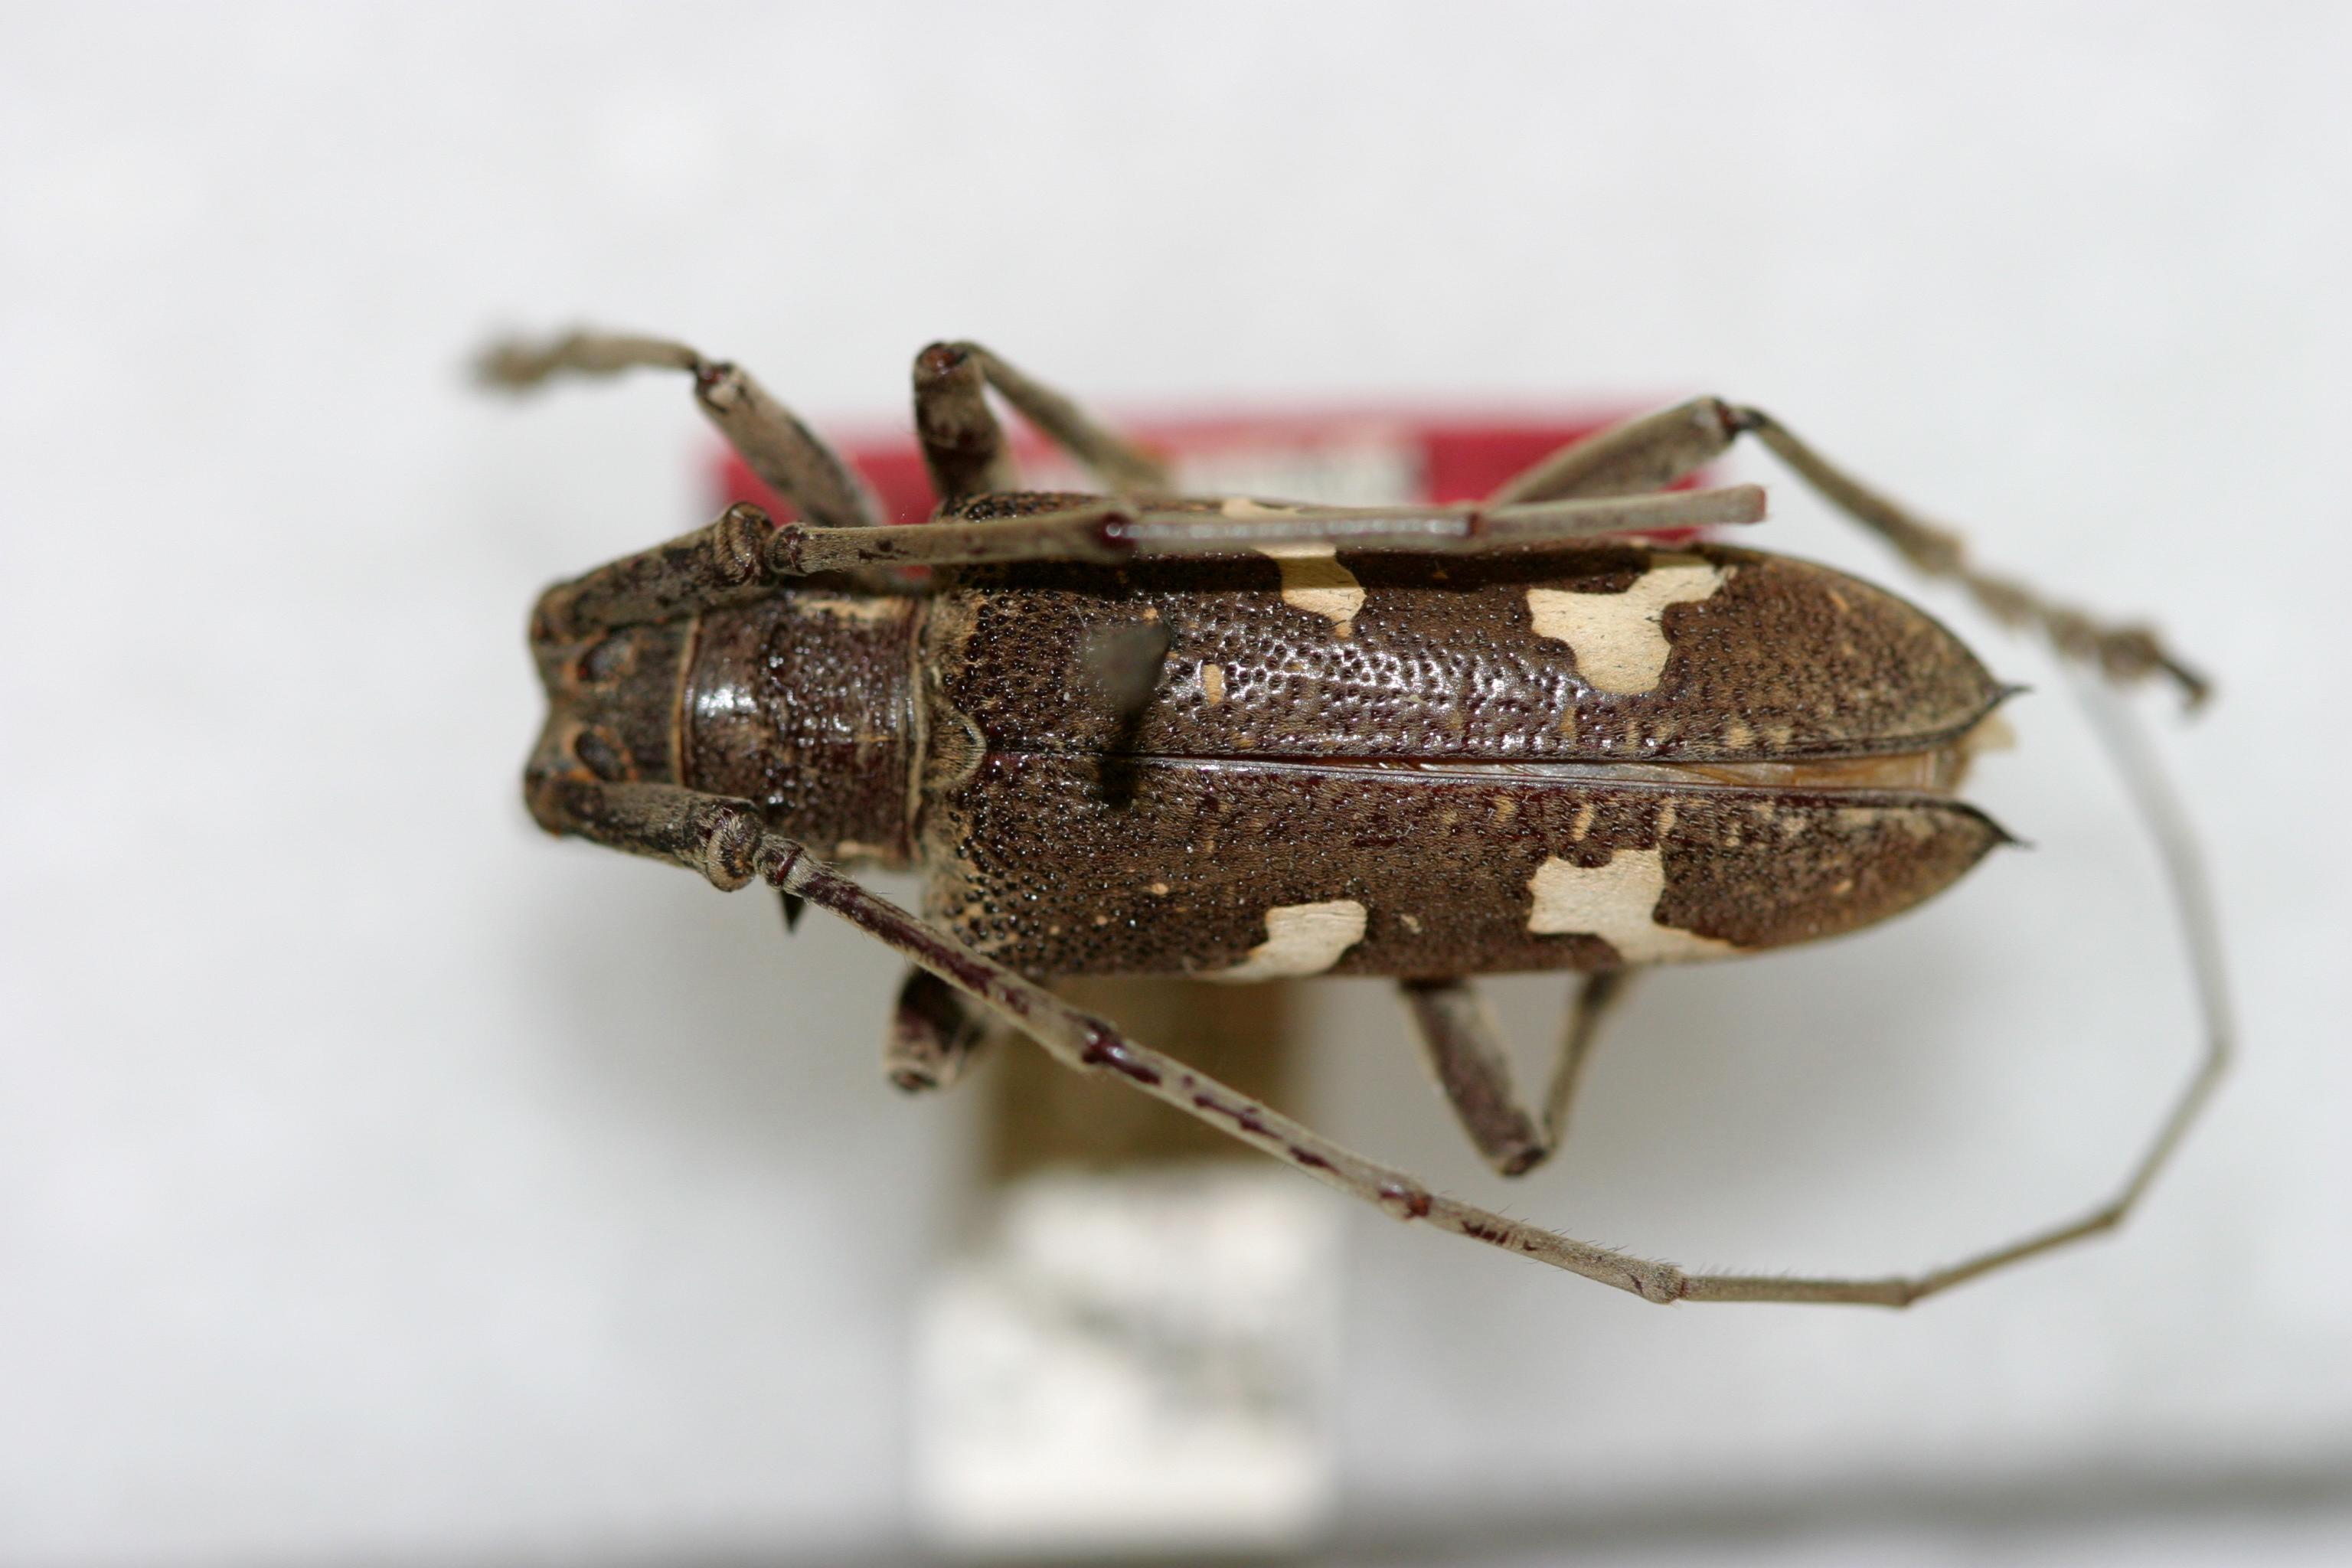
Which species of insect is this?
Hammoderus brunneus (also Plagiohammus brunneus)
